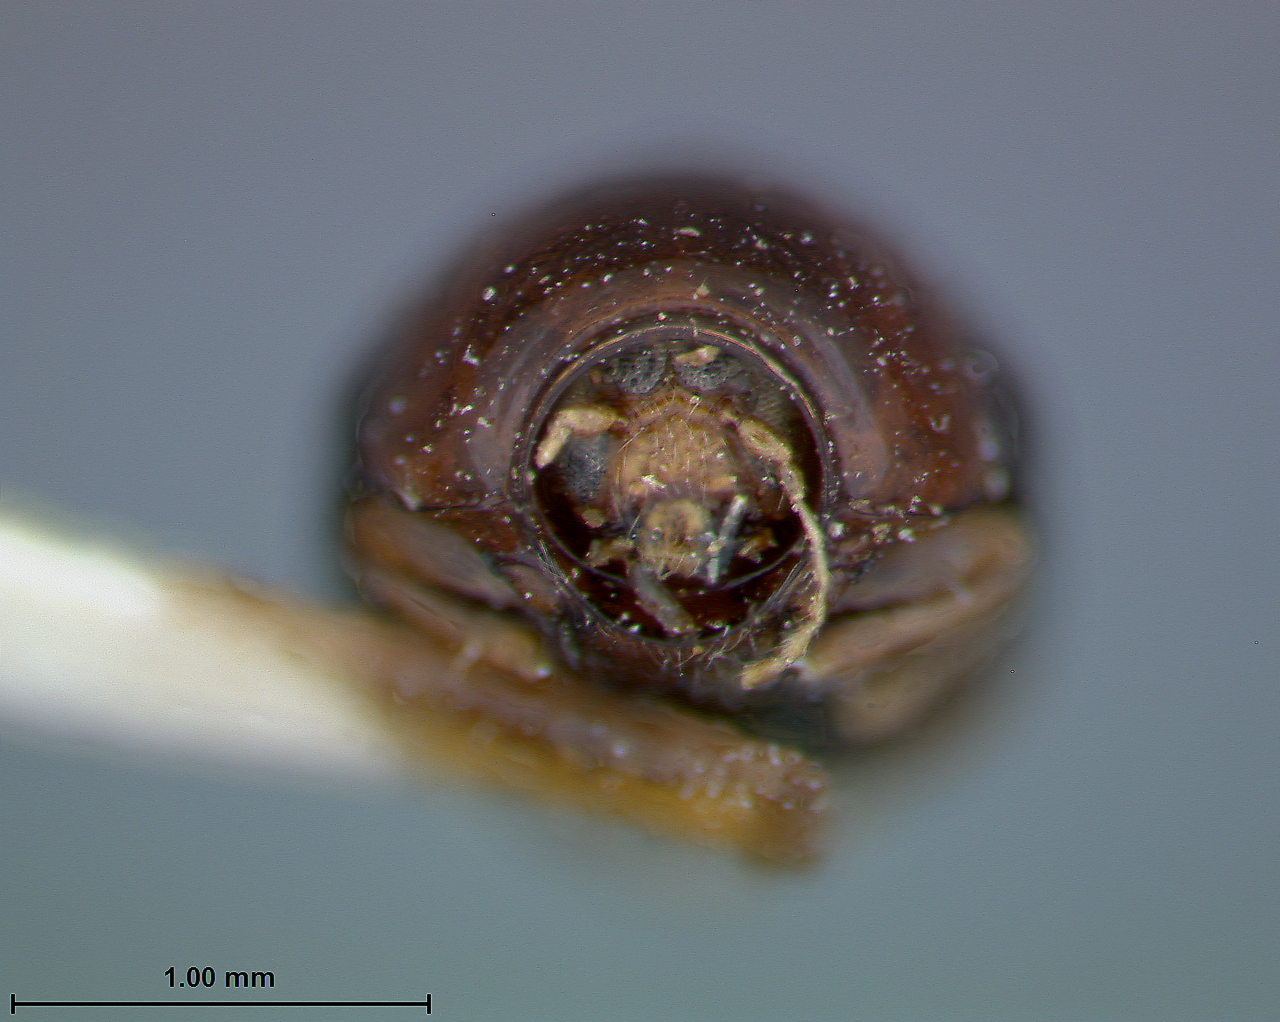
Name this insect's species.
Coenobius bipustulatus
